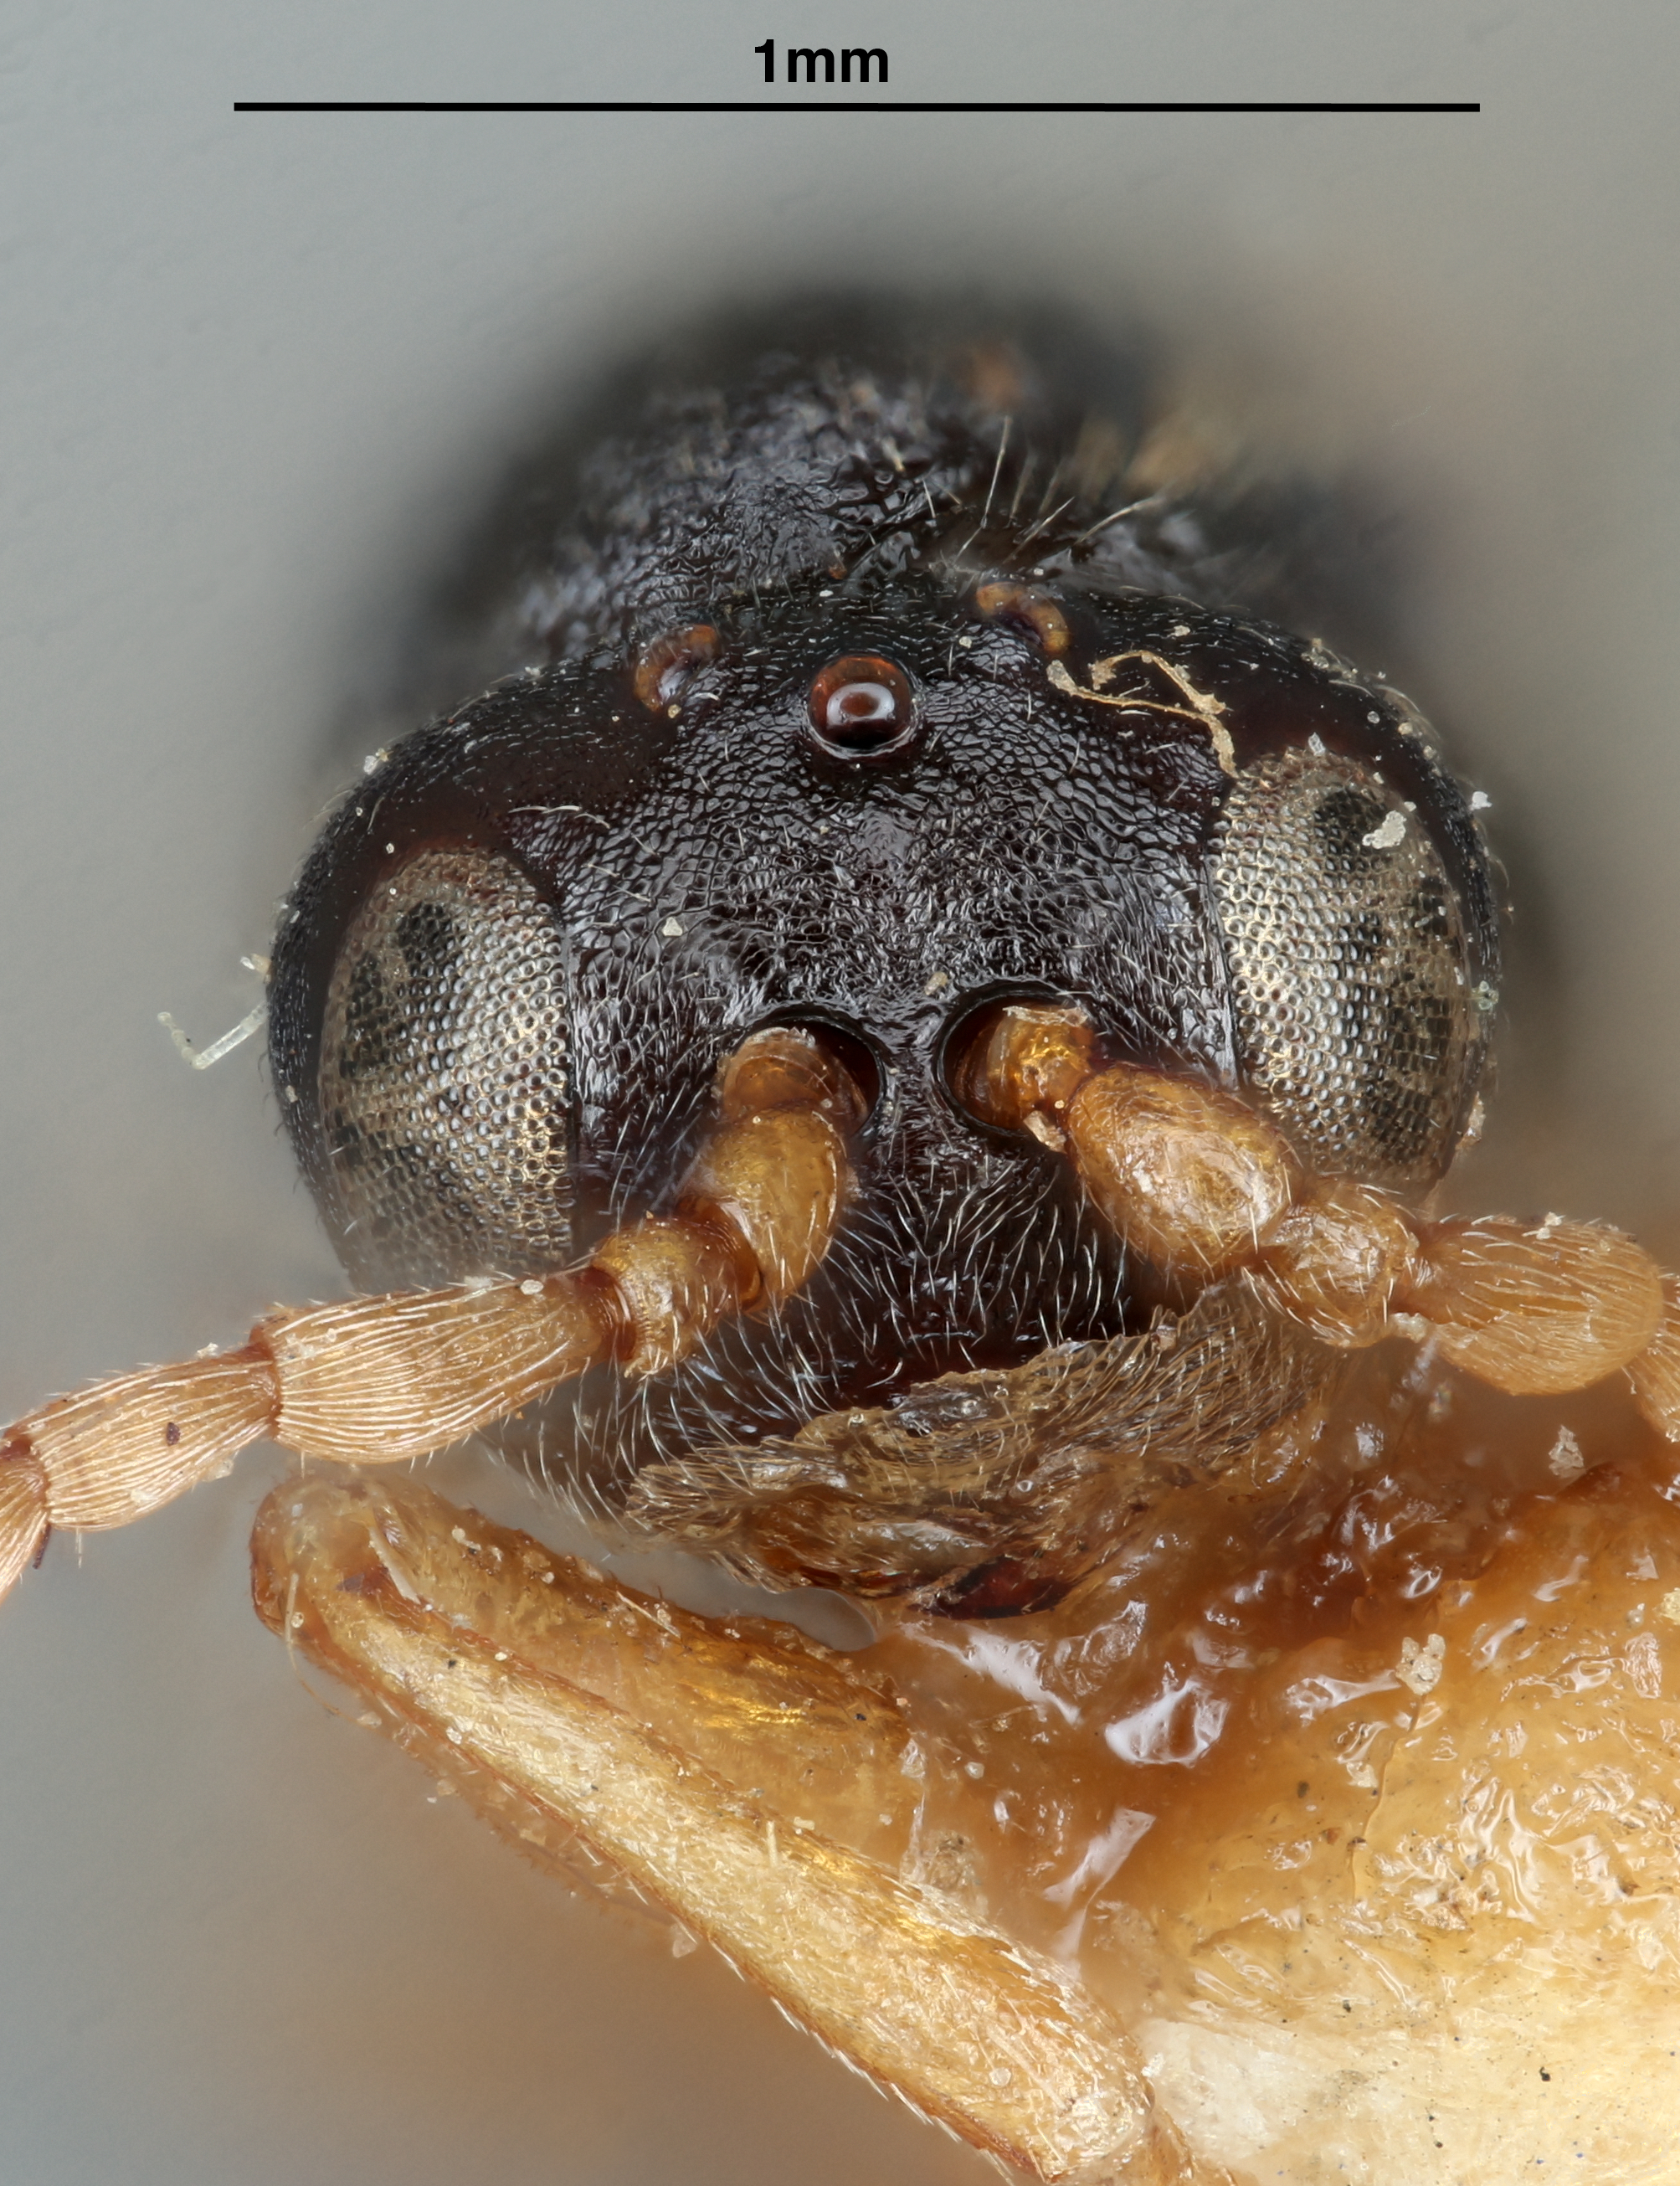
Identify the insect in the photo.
Andricus murtfeldtae
